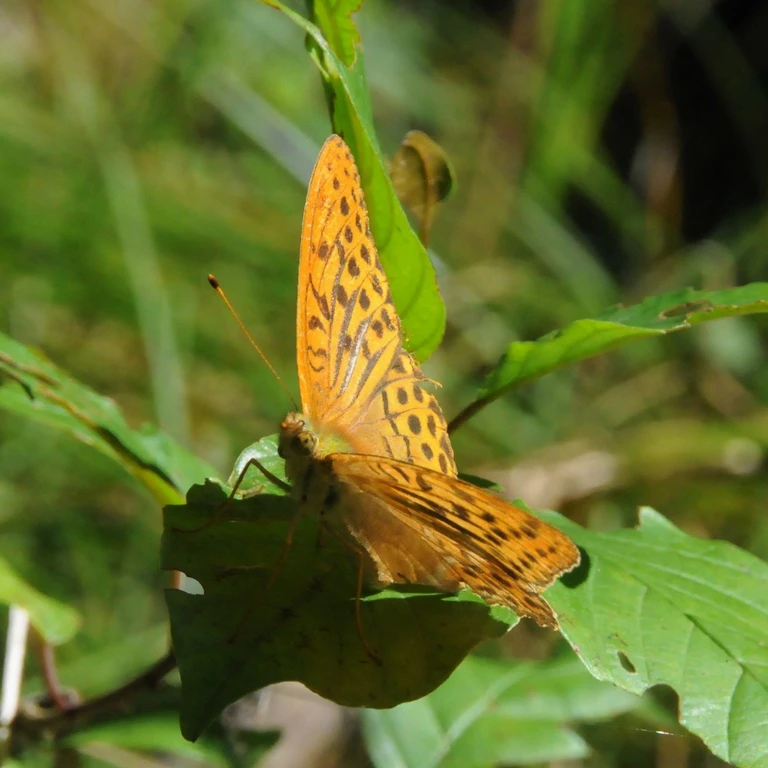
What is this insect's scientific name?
Argynnis paphia
